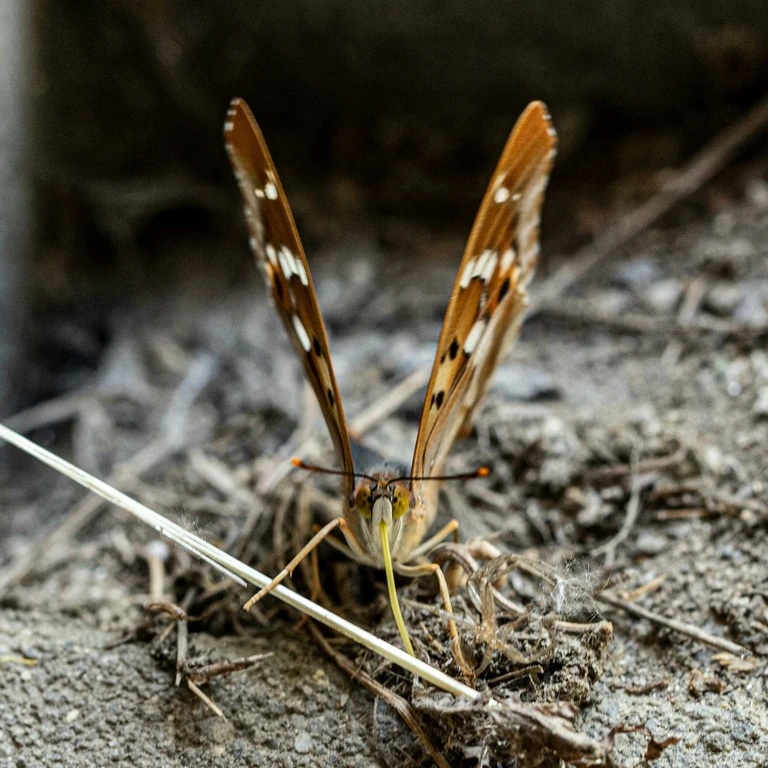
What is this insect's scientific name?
Apatura ilia
